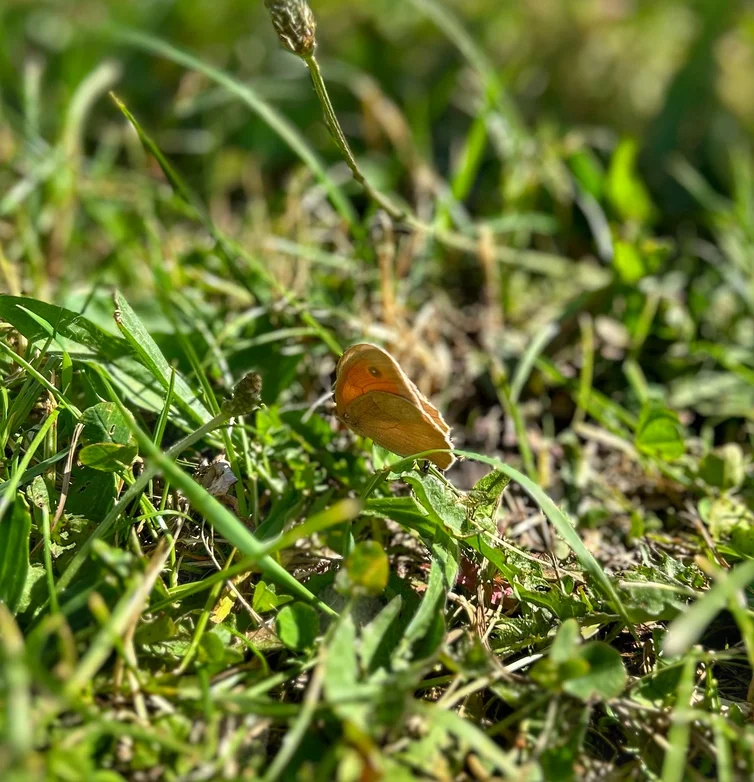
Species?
Maniola jurtina
